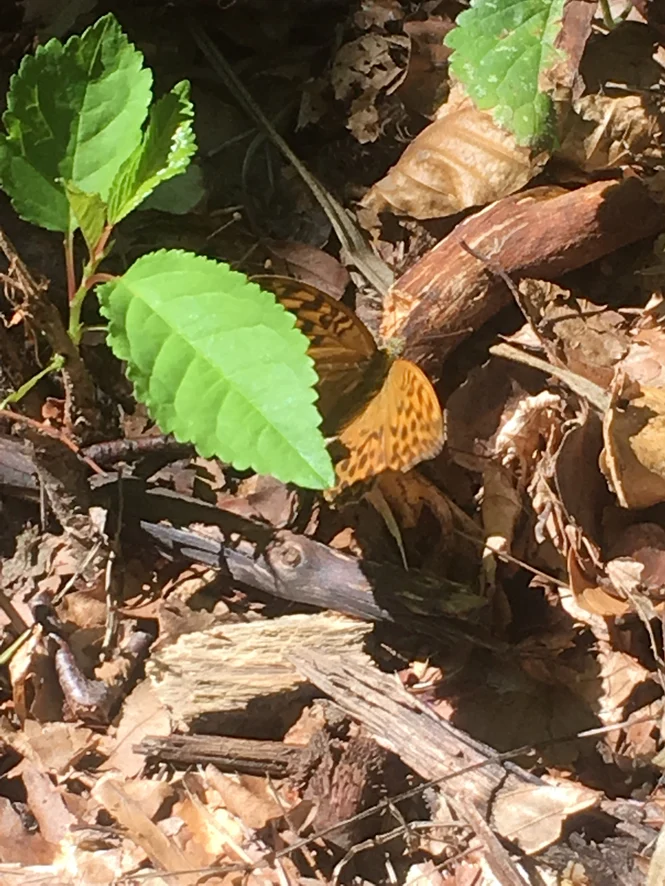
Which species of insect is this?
Argynnis paphia
